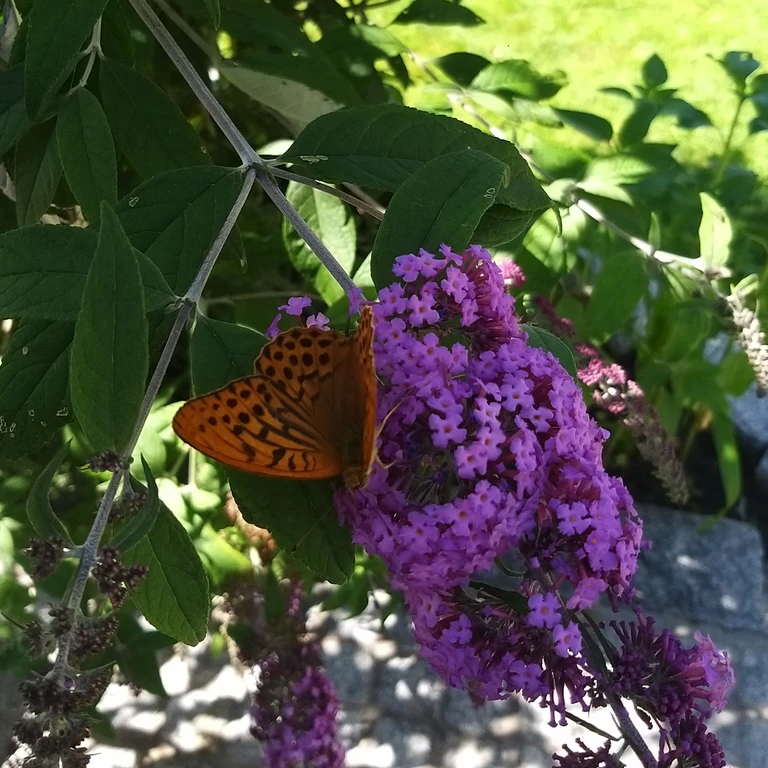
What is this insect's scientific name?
Argynnis paphia
